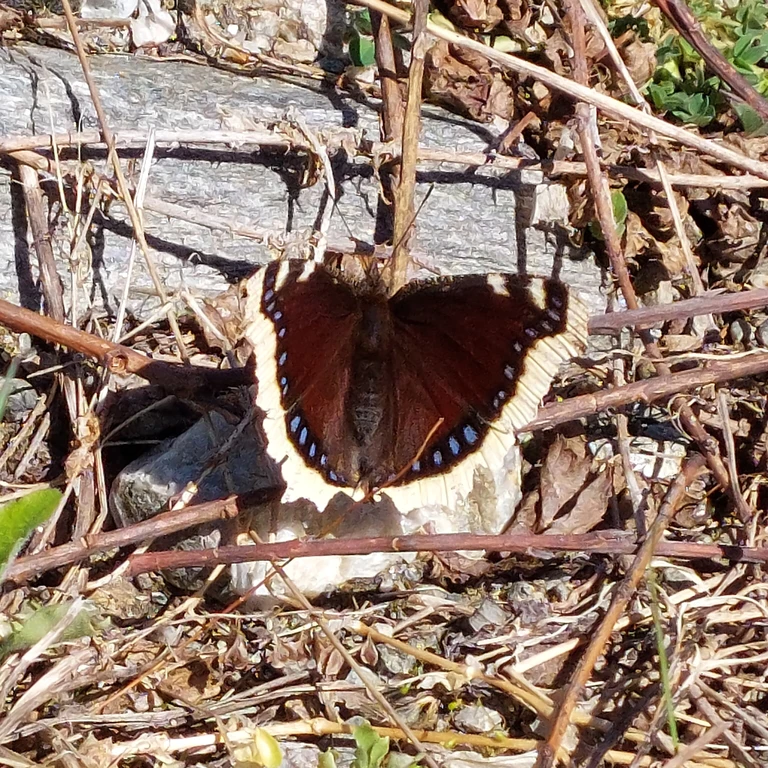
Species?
Nymphalis antiopa
